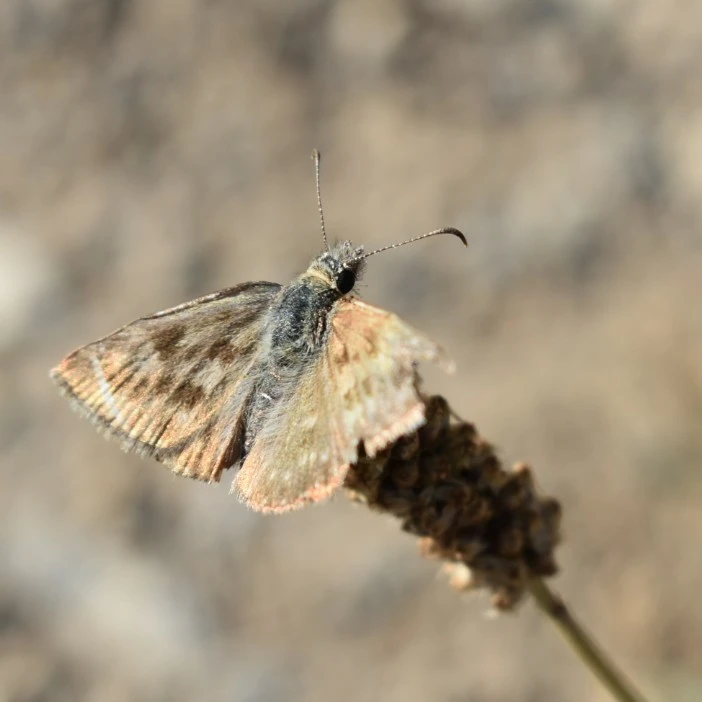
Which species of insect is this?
Erynnis tages
